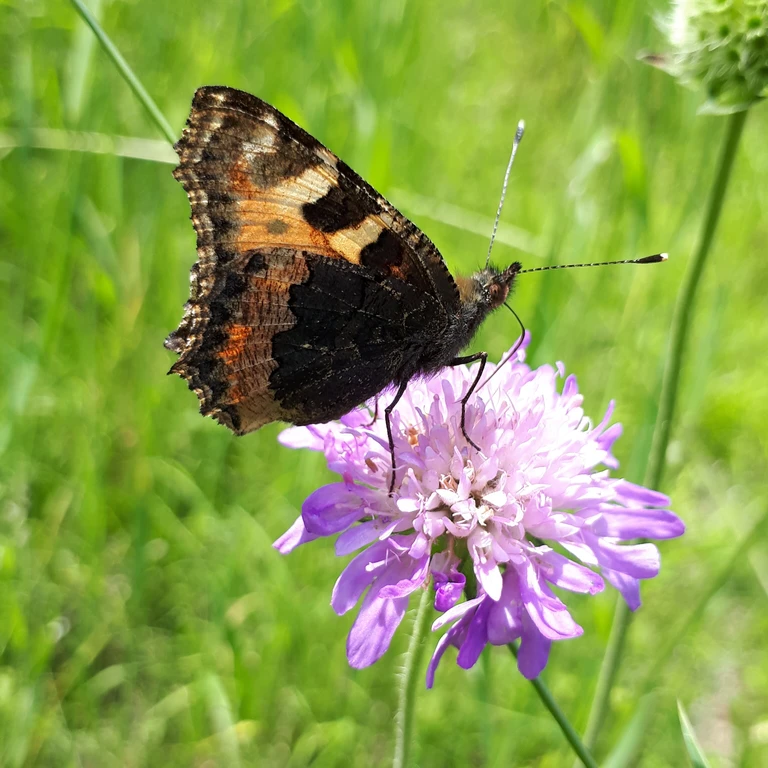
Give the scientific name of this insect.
Aglais urticae
